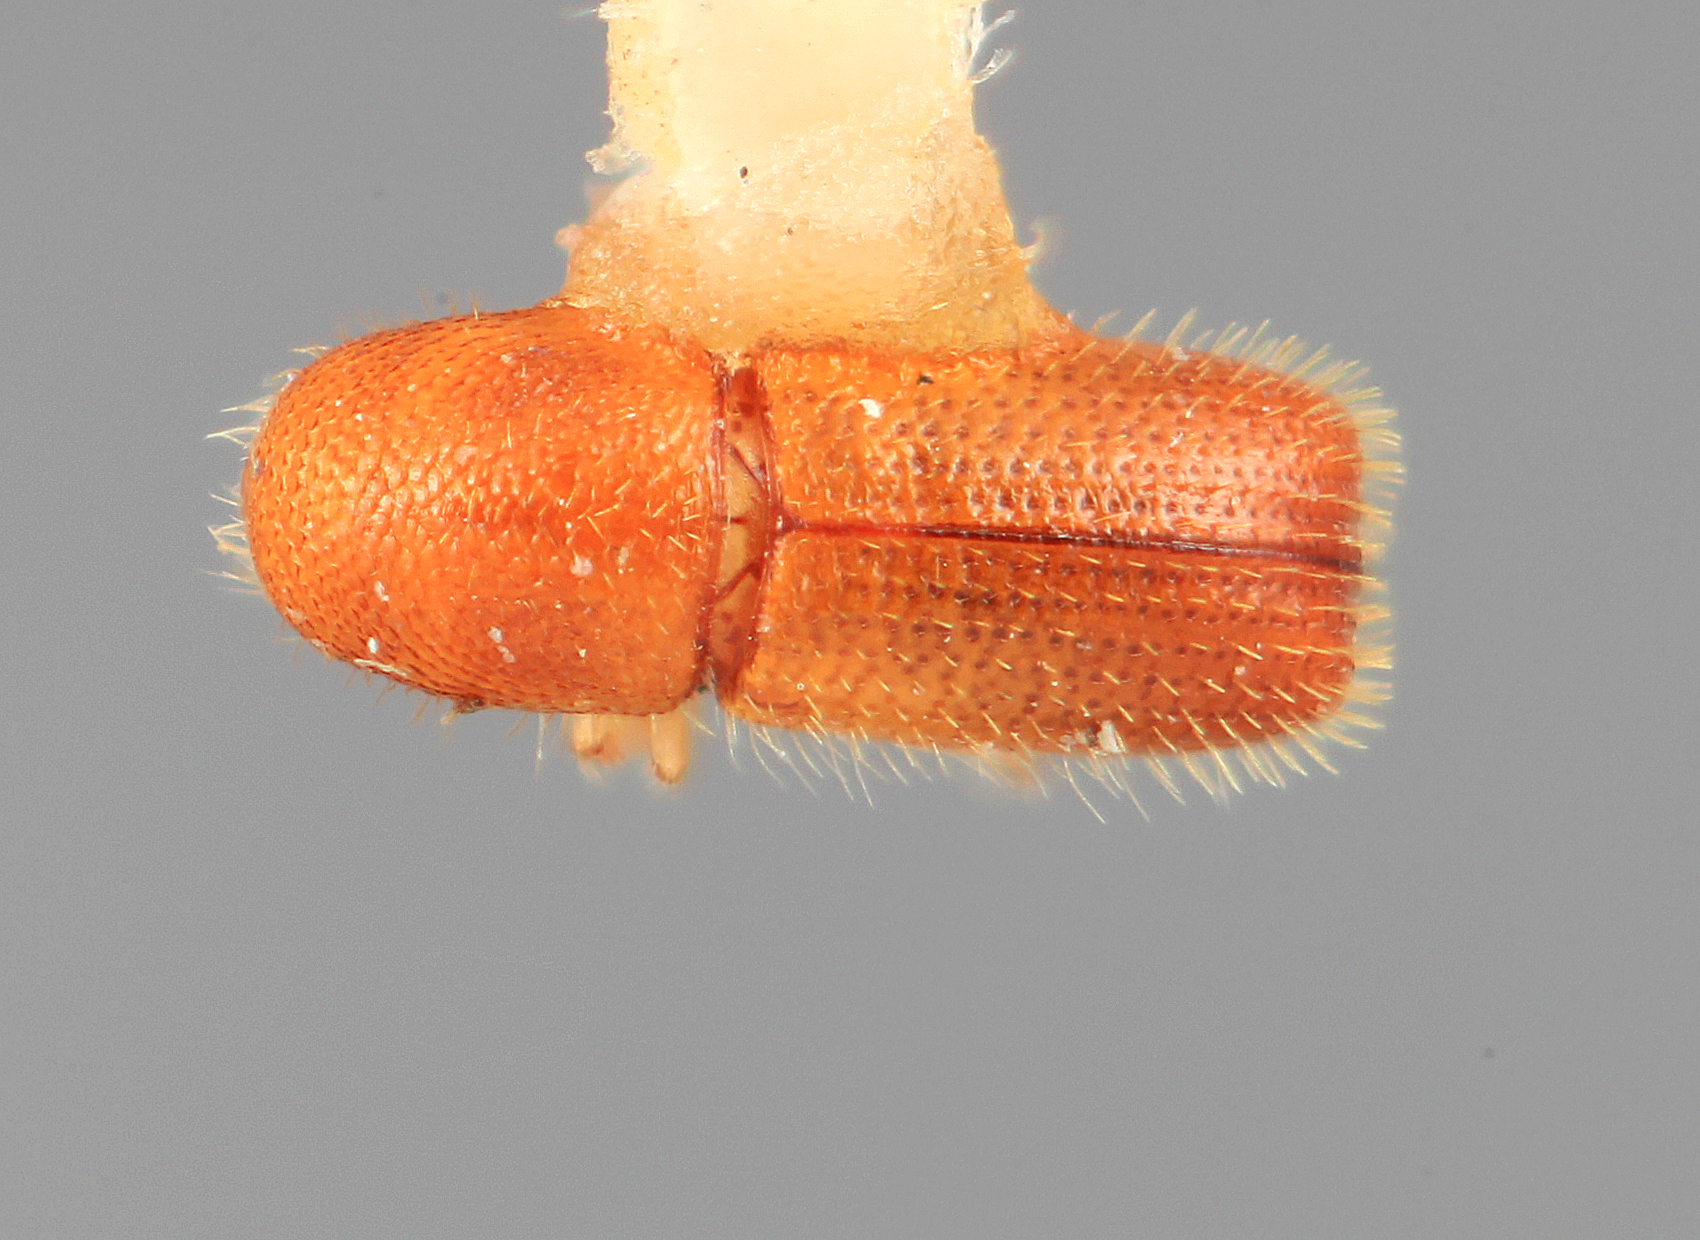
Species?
Dendrocranulus consimilis
